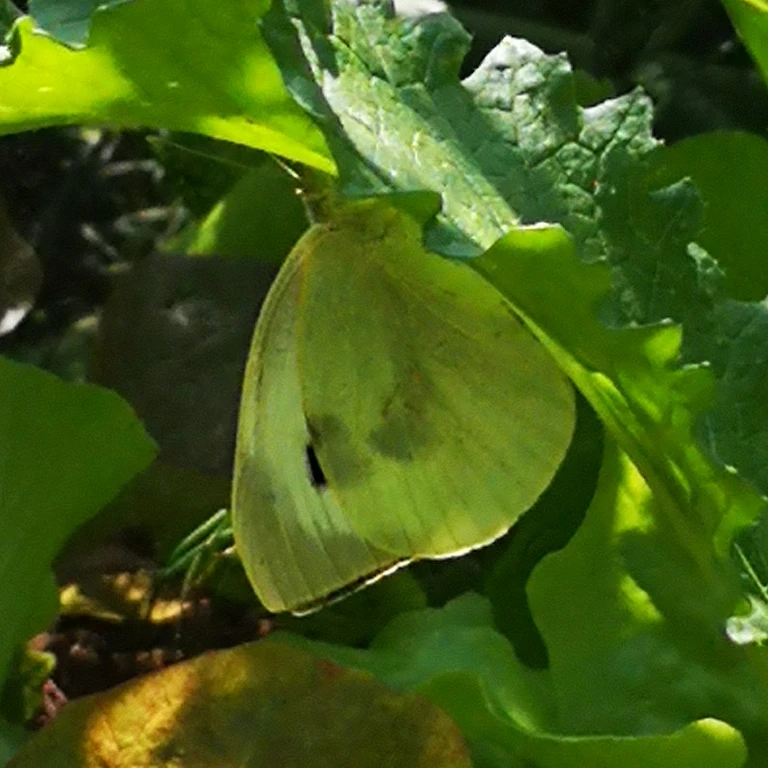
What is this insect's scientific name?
Pieris brassicae
